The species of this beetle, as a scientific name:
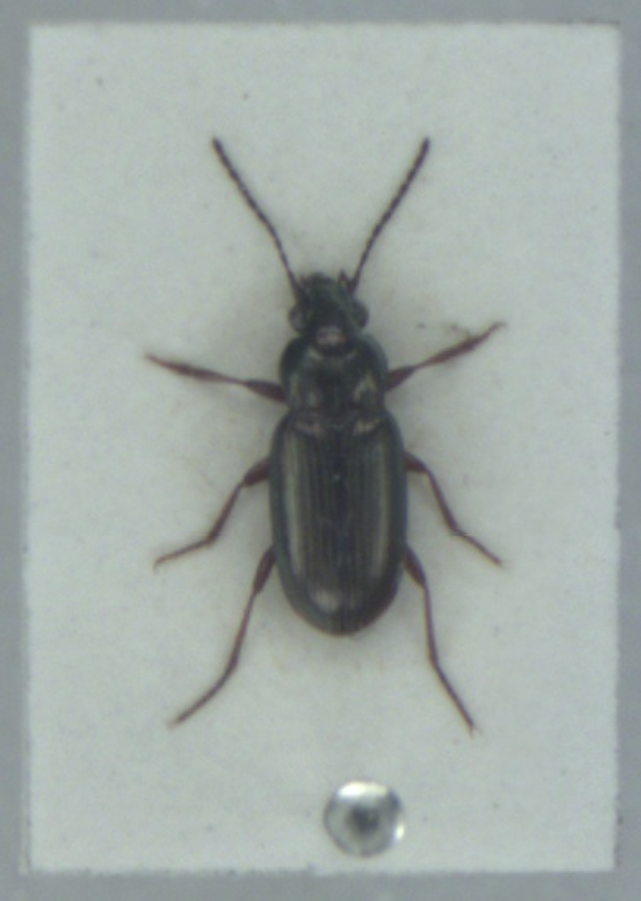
Pogonus chalceus
